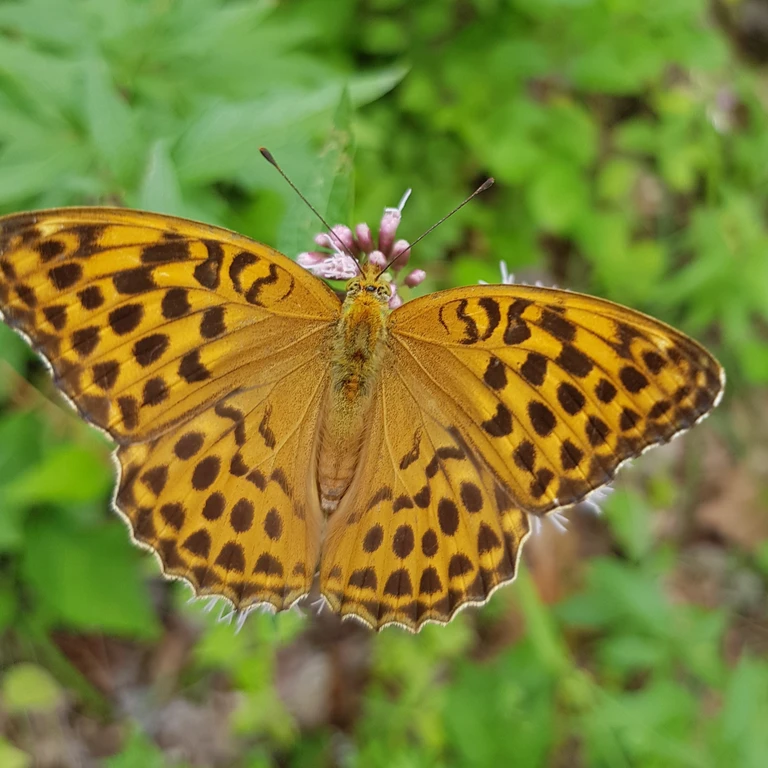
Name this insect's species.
Argynnis paphia
